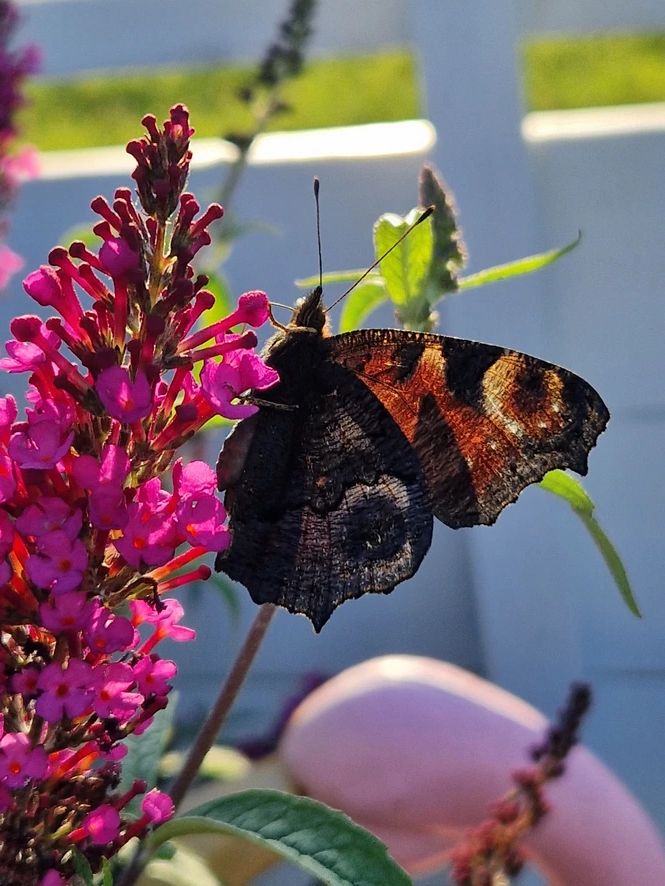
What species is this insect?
Aglais io
